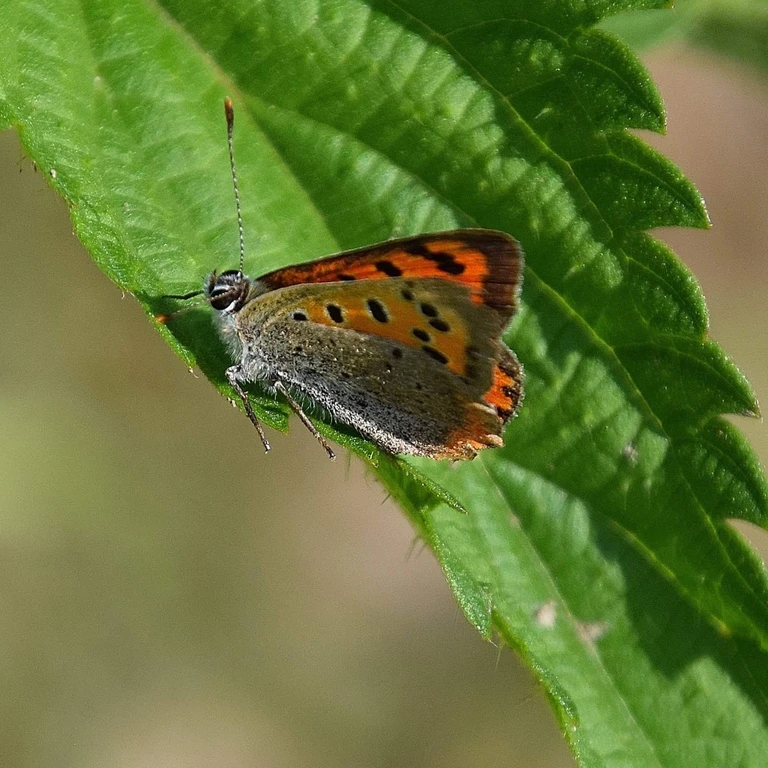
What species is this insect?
Lycaena phlaeas
